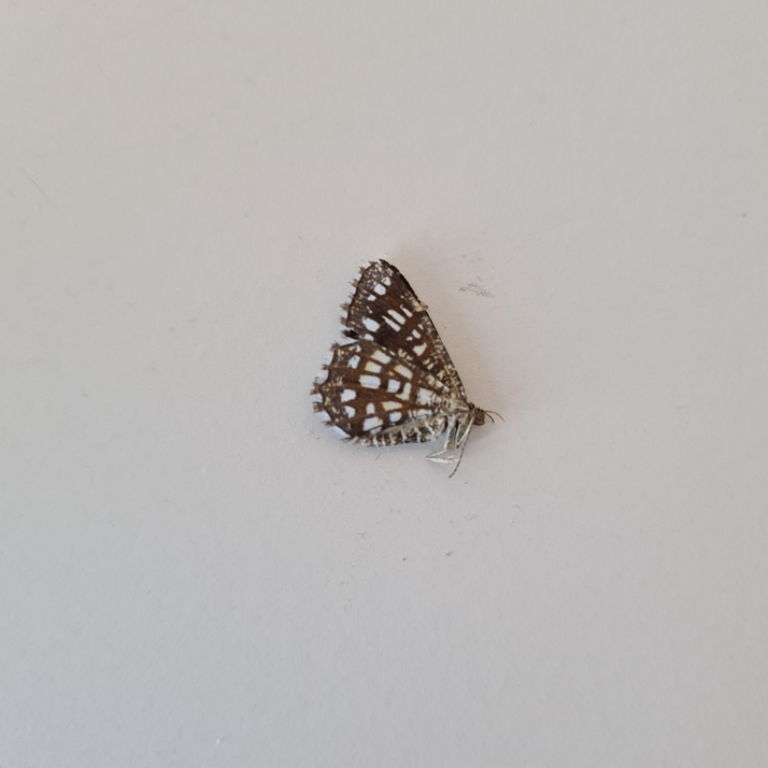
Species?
Chiasmia clathrata
